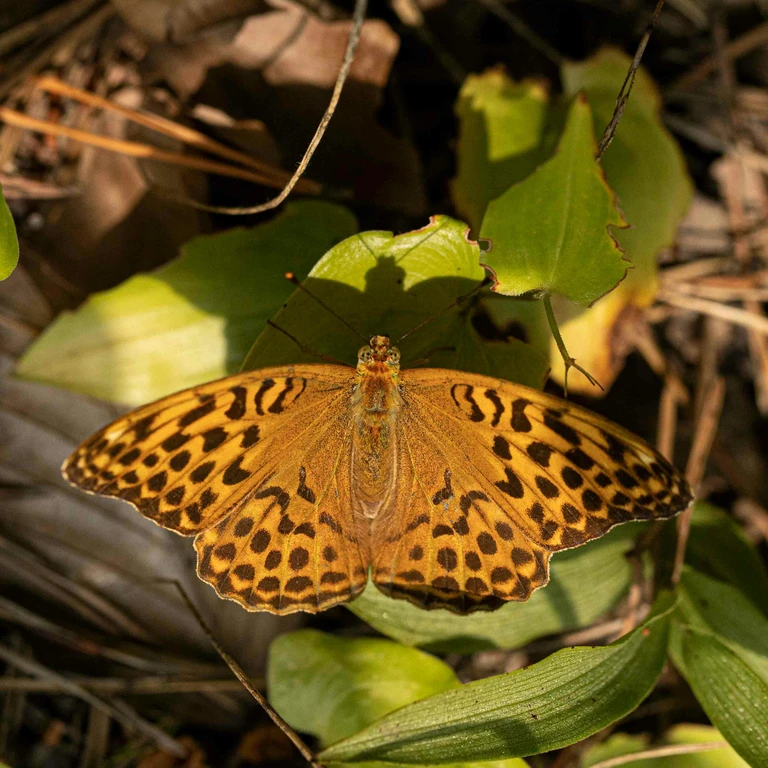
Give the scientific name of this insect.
Argynnis paphia
